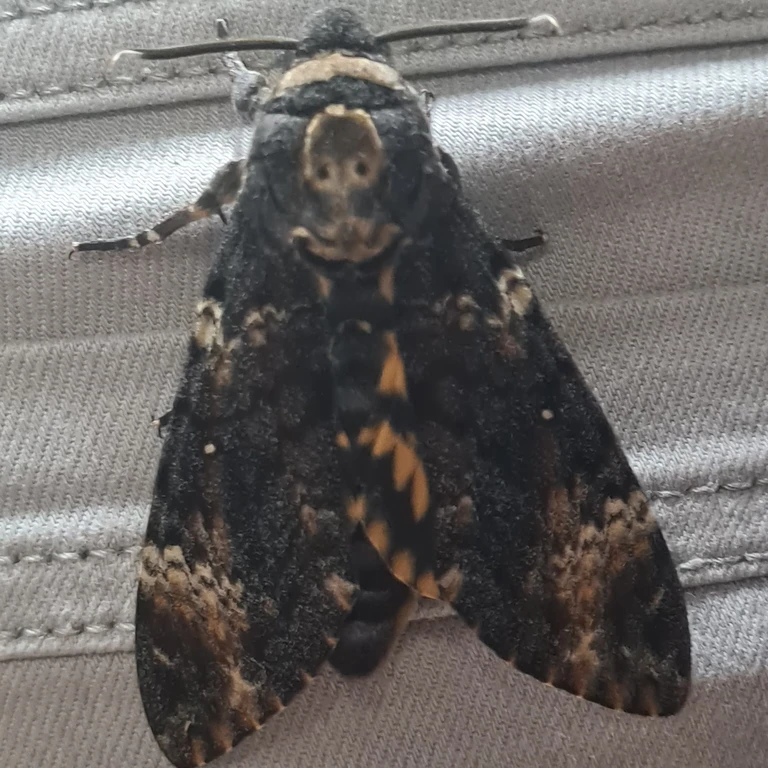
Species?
Acherontia atropos
